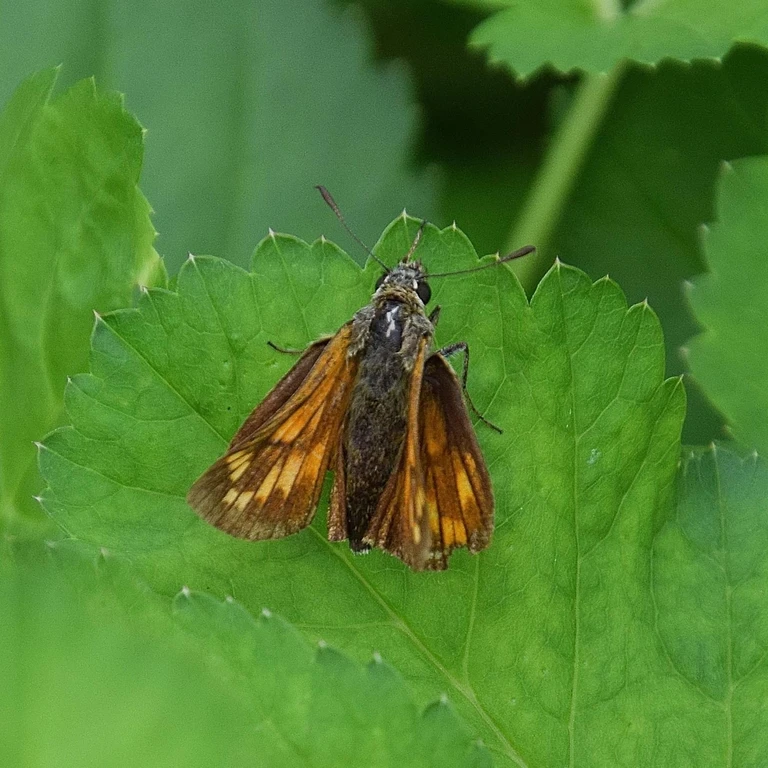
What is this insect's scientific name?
Ochlodes sylvanus (also Ochlodes venata)
